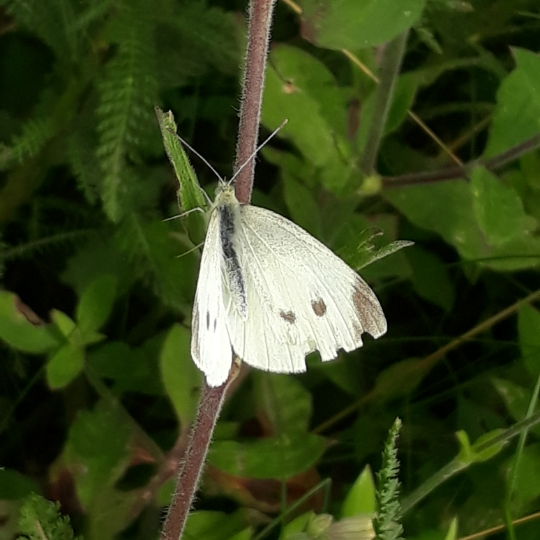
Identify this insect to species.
Pieris rapae
